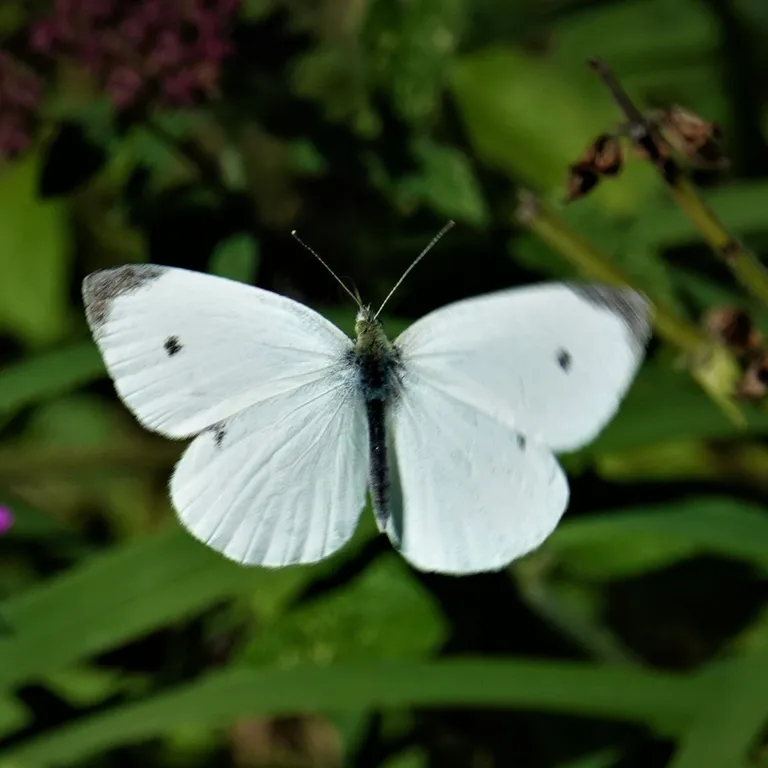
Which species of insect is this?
Pieris rapae
